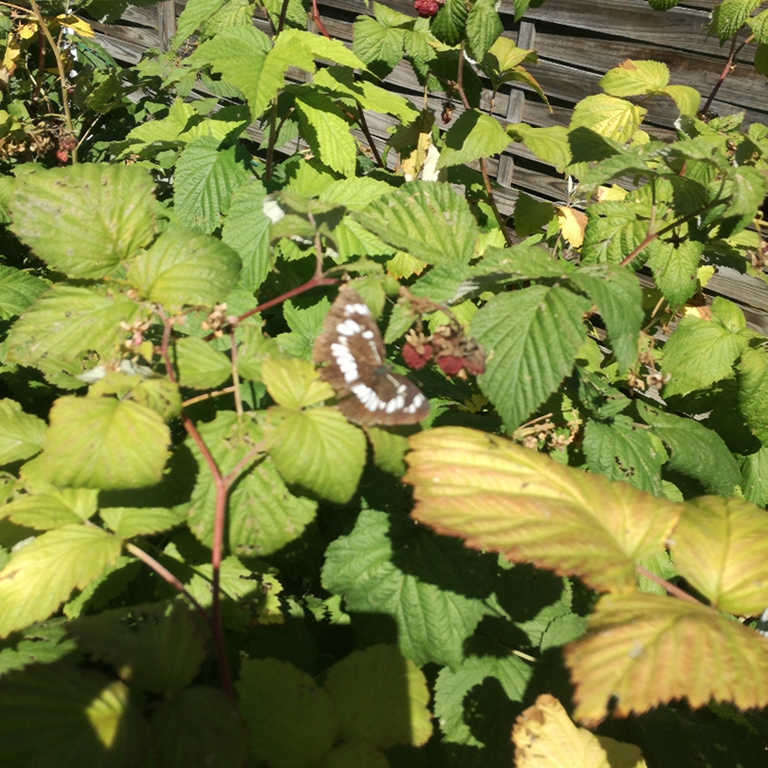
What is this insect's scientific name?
Neptis rivularis
